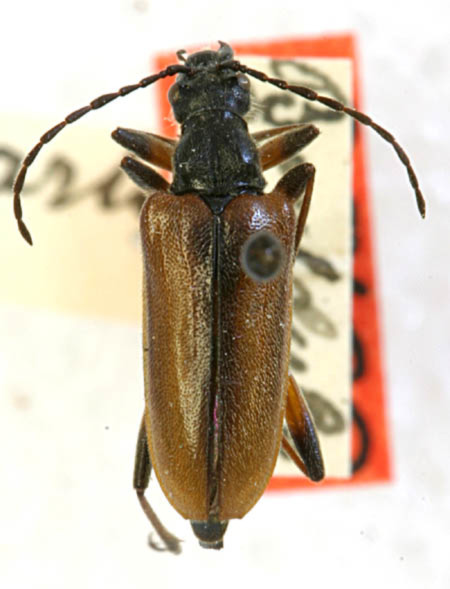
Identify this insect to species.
Acmaeops parkeri (also Acmaeops proteus)
